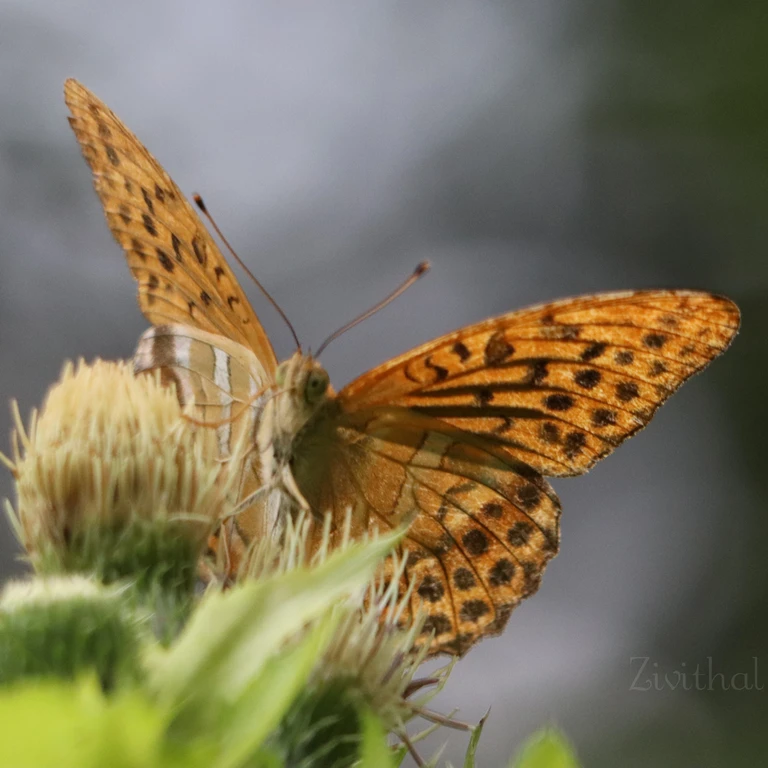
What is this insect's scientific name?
Argynnis paphia
